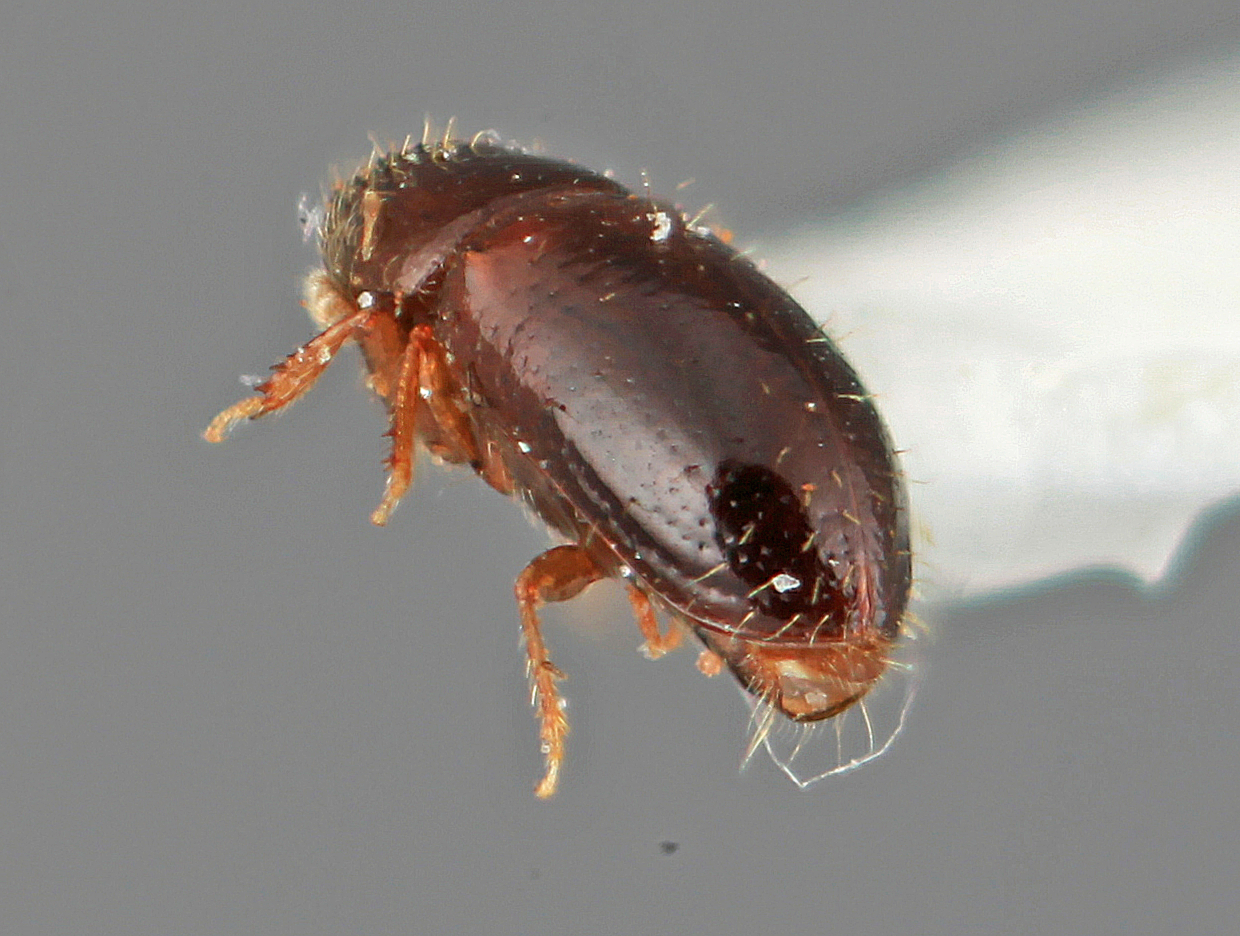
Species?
Araptus kirkendalli
